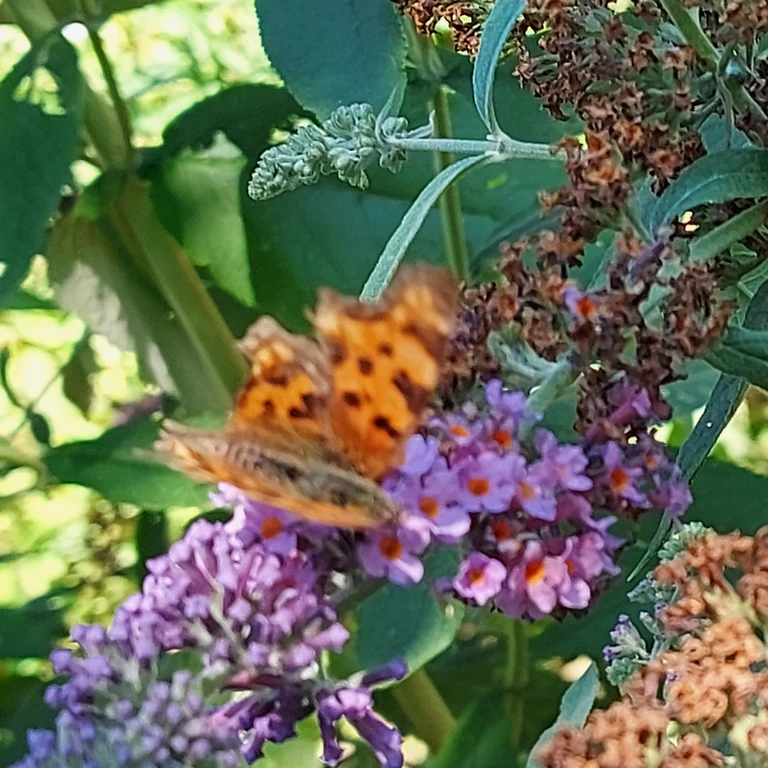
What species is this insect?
Polygonia c-album
